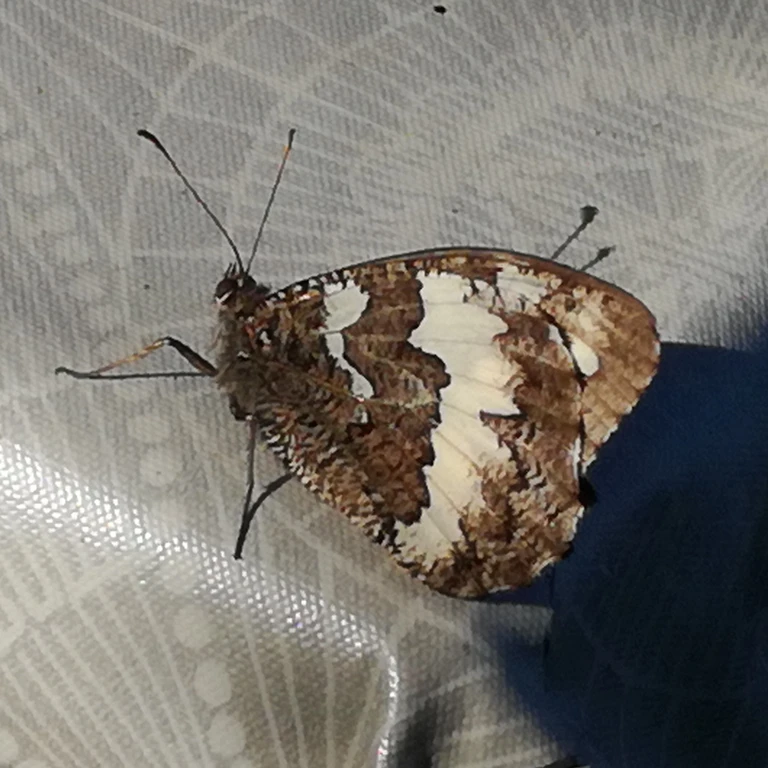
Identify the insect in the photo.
Brintesia circe
